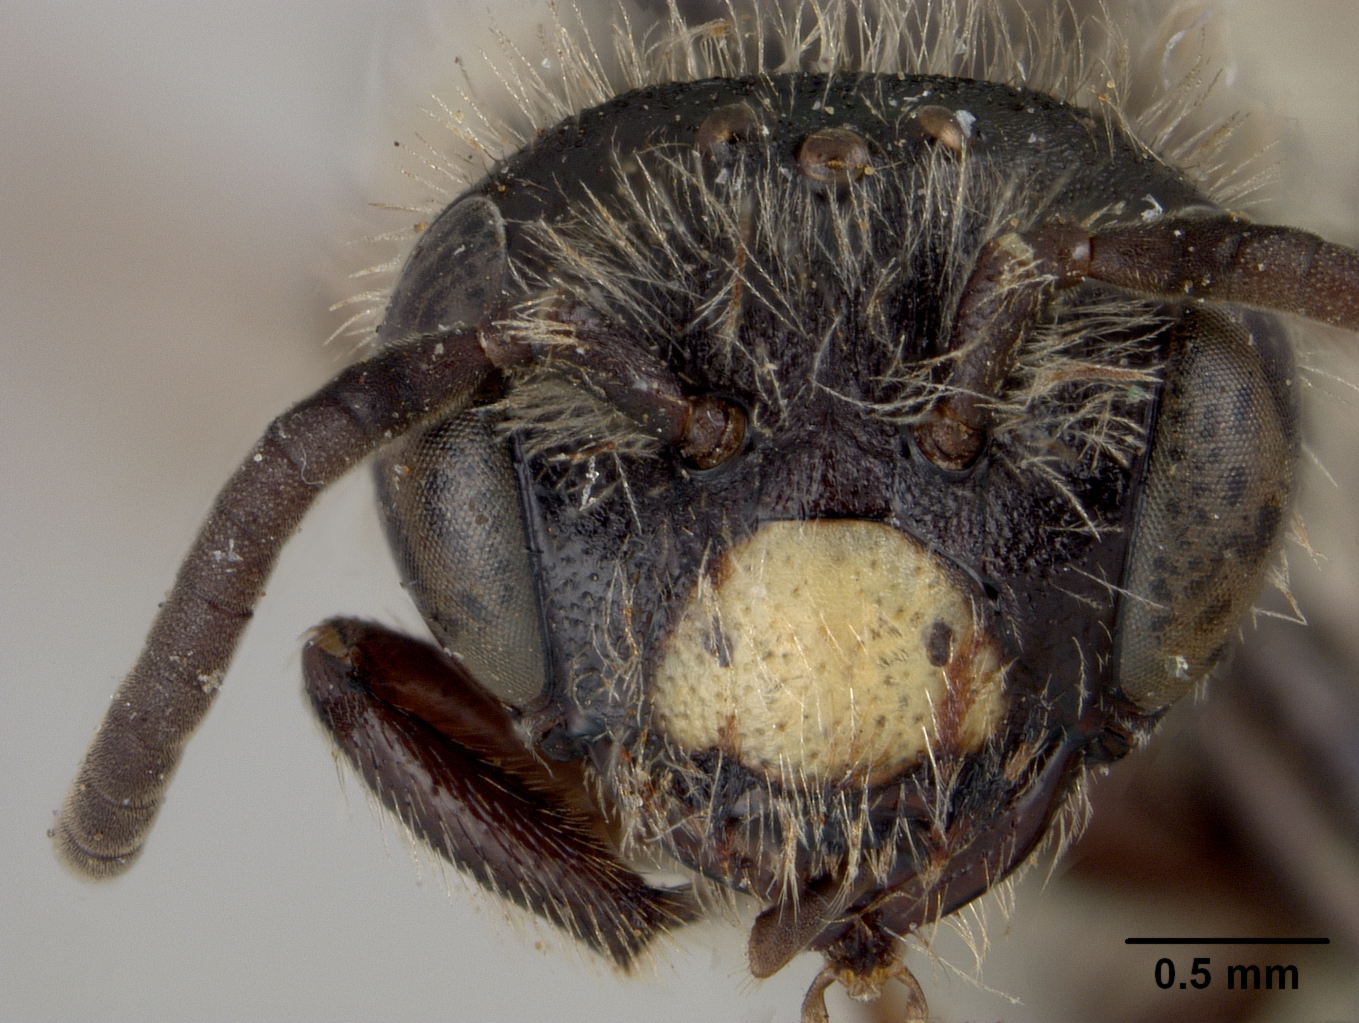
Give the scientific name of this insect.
Andrena placata
